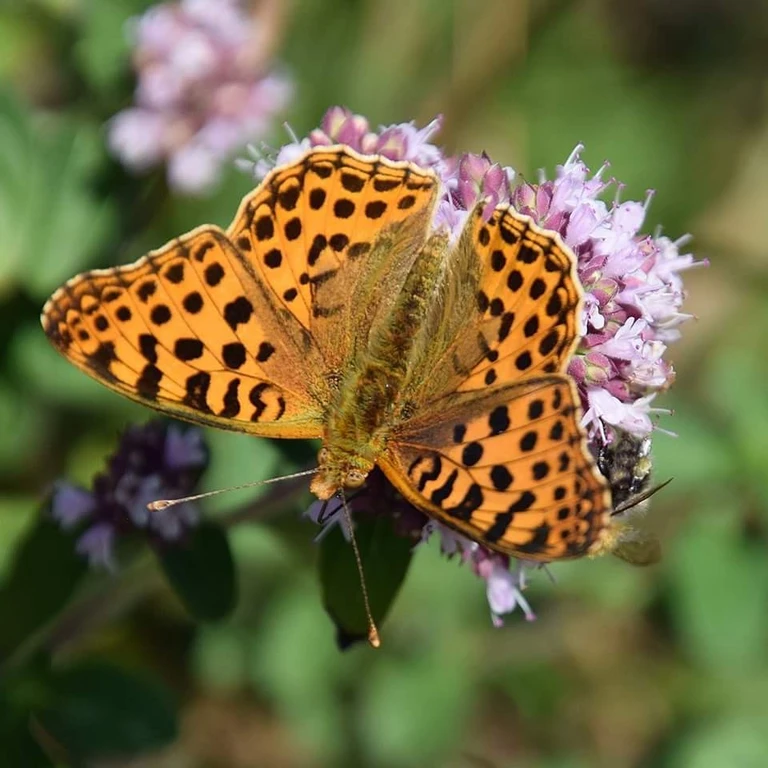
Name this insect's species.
Issoria lathonia
